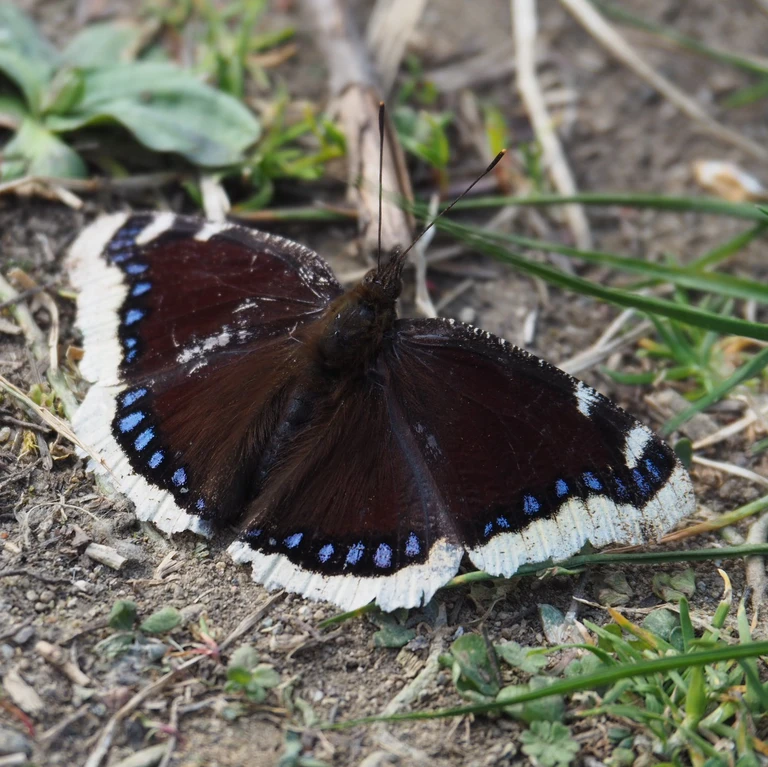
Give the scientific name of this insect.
Nymphalis antiopa
